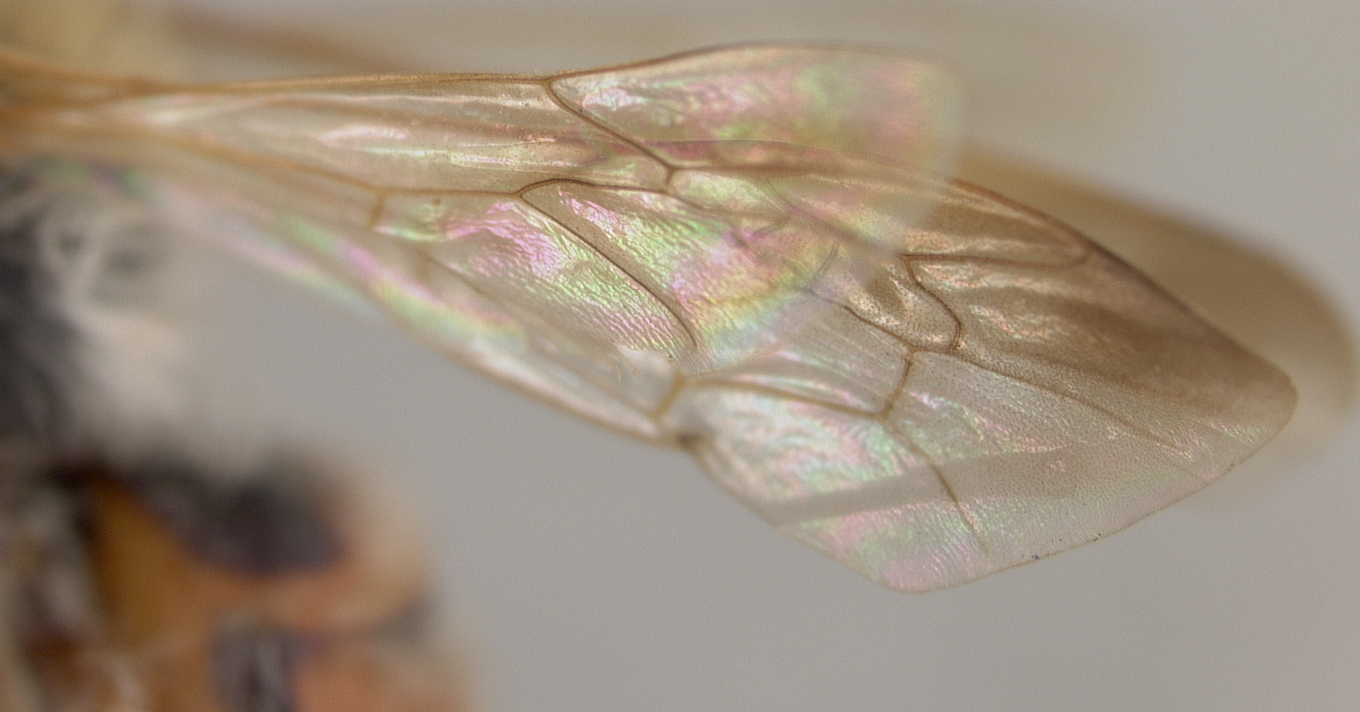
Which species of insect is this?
Andrena casadae
